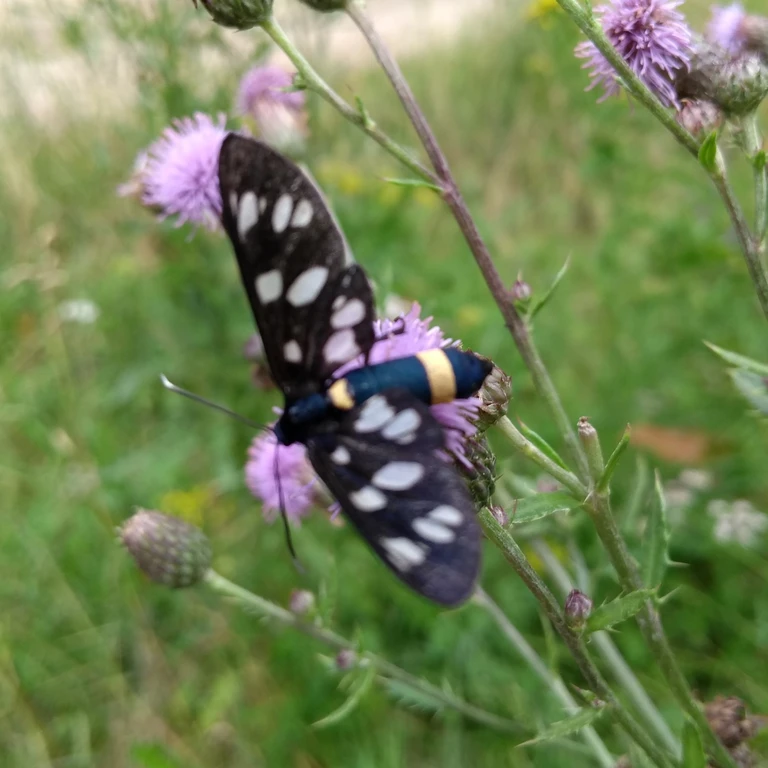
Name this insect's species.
Amata phegea
